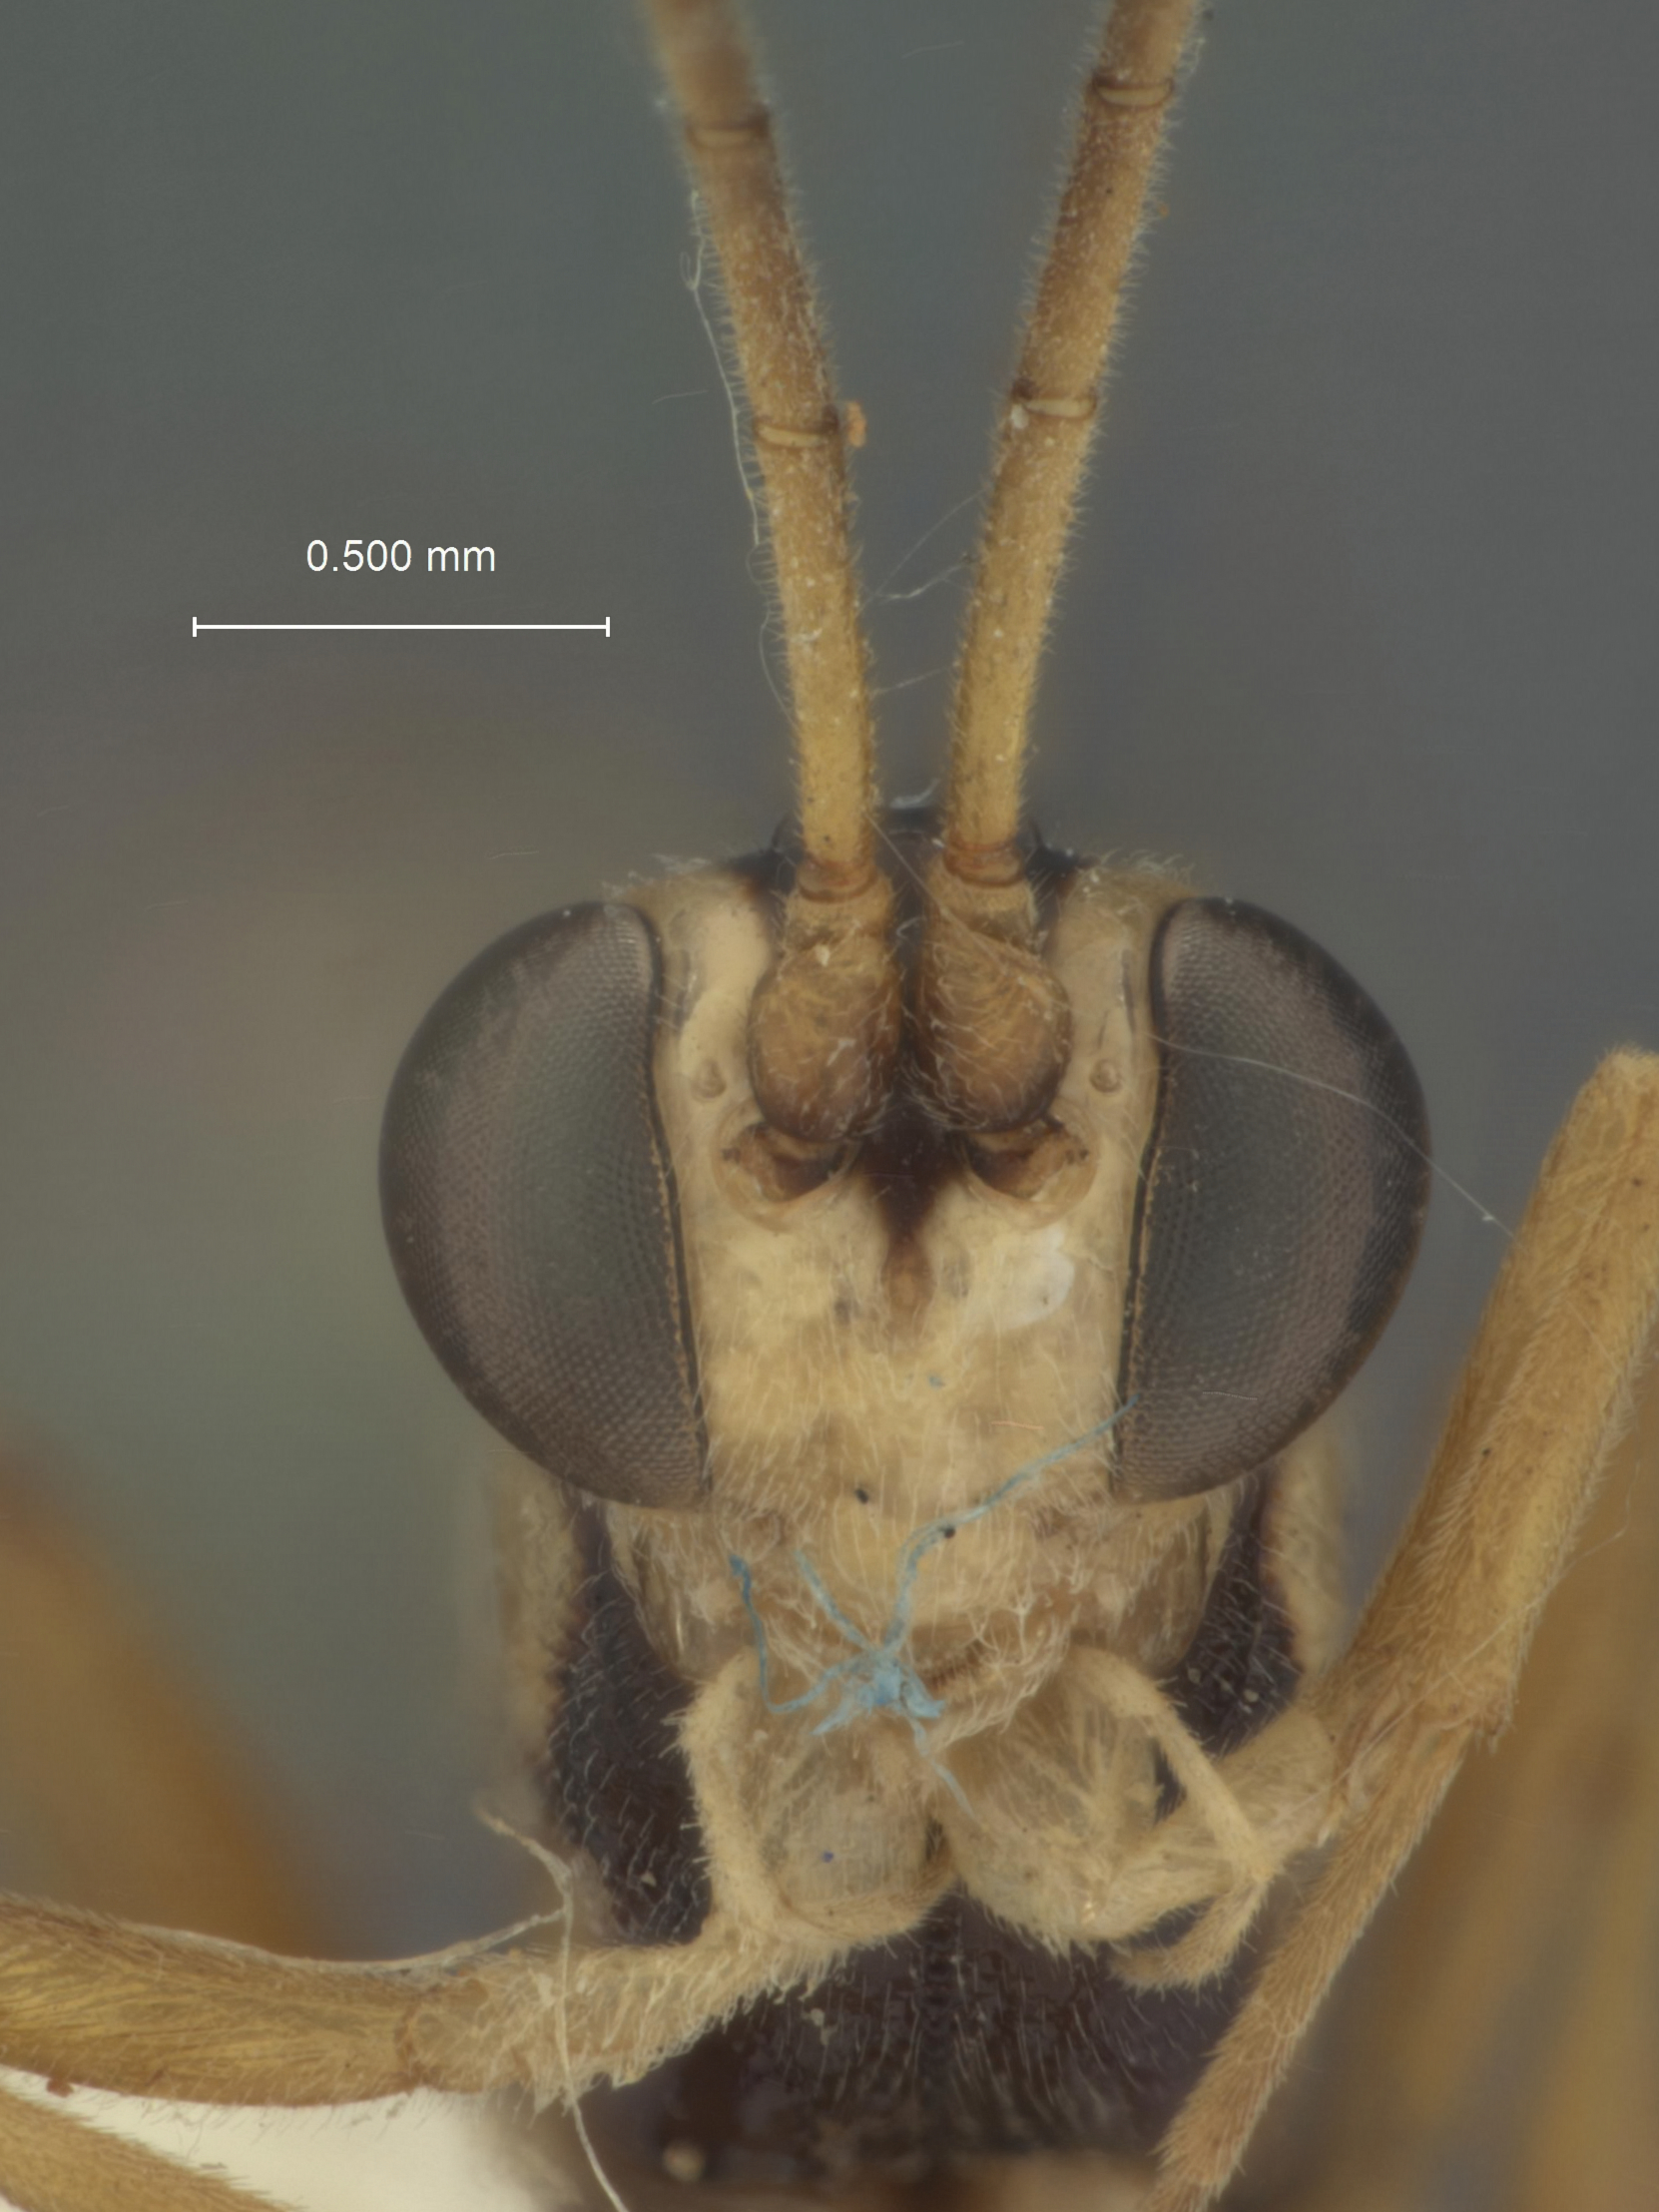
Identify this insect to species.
Mesostenus leucozonatus
